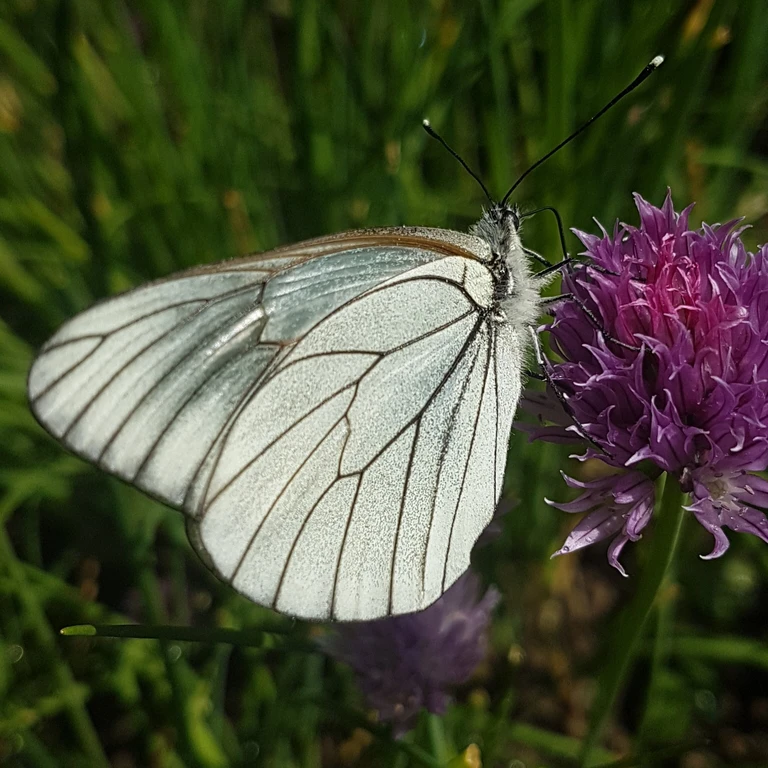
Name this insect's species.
Aporia crataegi
